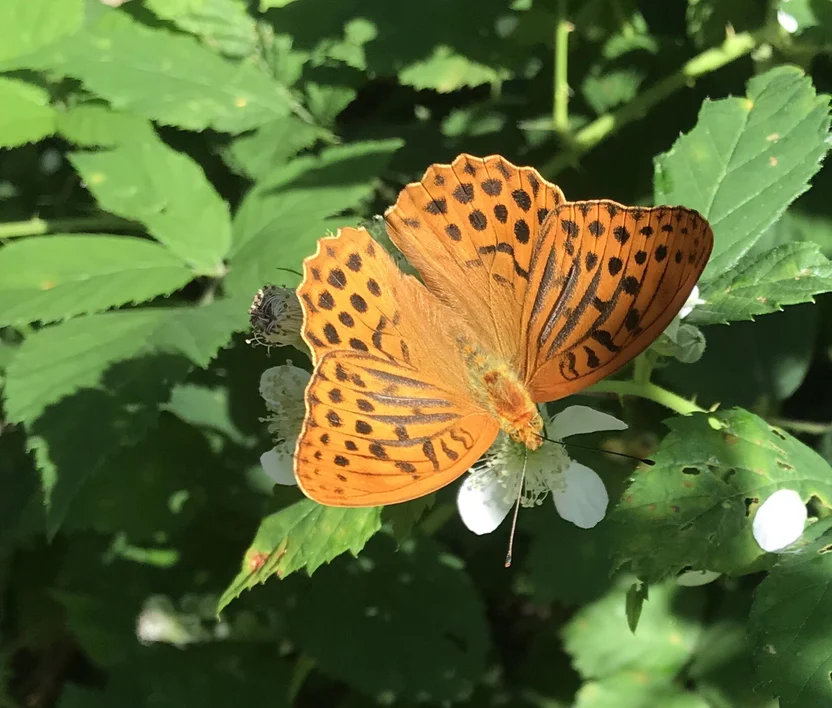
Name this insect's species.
Argynnis paphia
